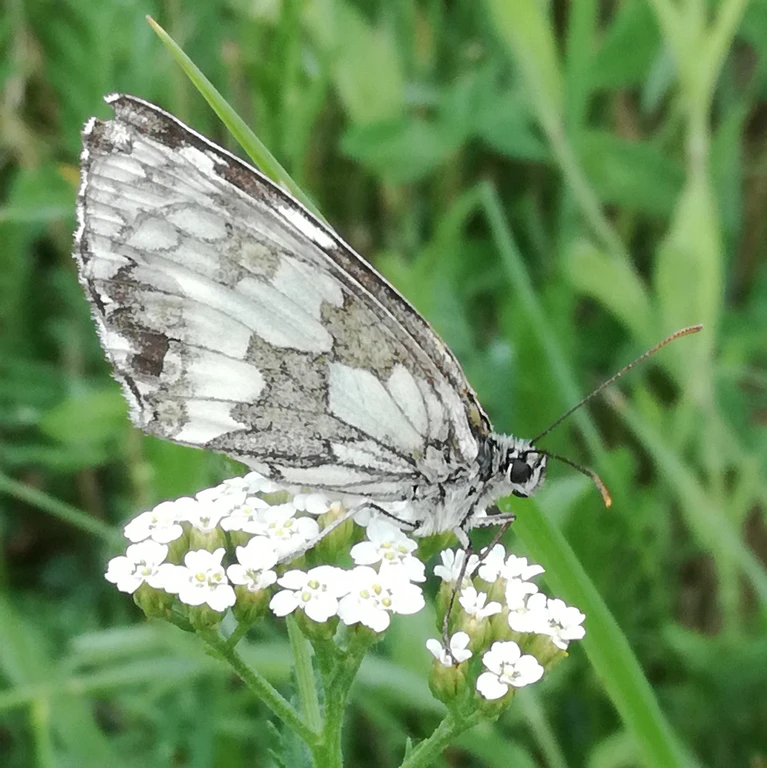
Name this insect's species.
Melanargia galathea
